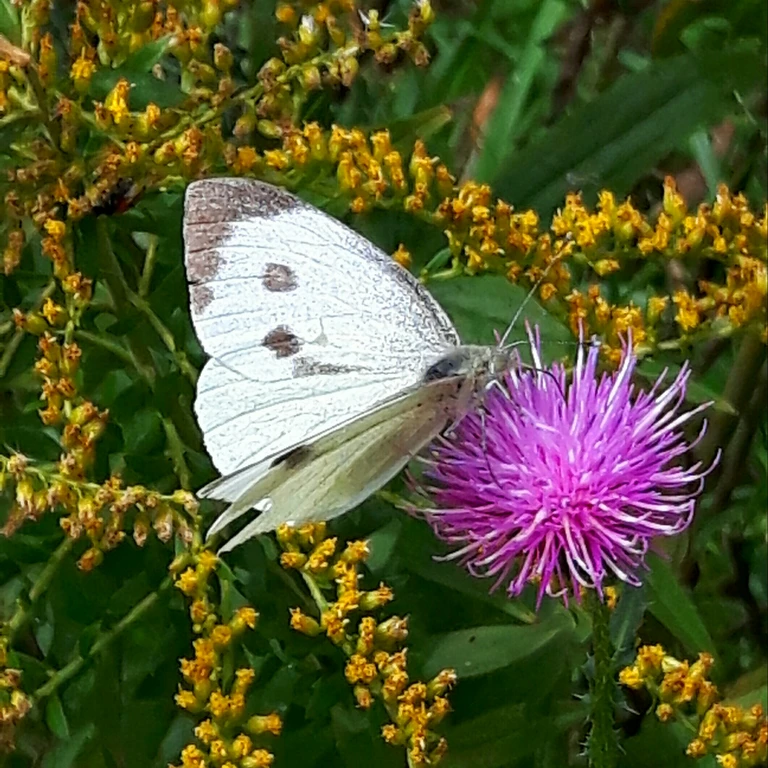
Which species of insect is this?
Pieris brassicae
